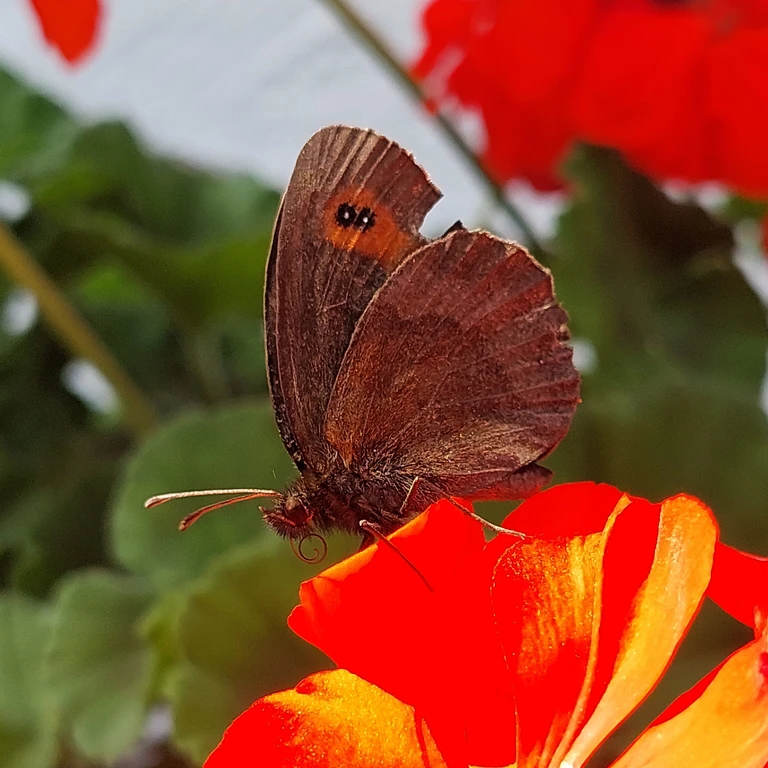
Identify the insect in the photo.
Erebia aethiops
